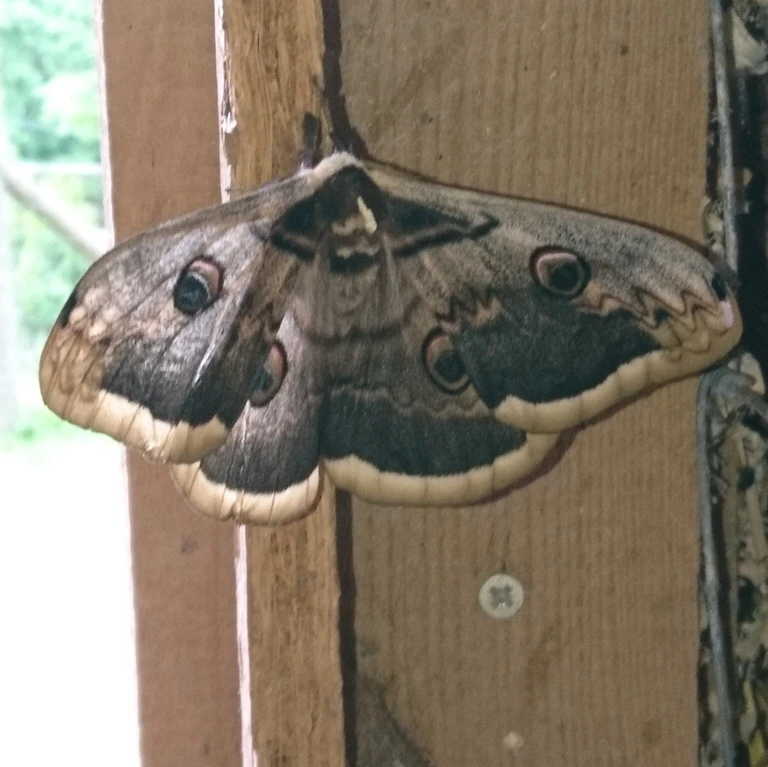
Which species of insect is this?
Saturnia pyri
